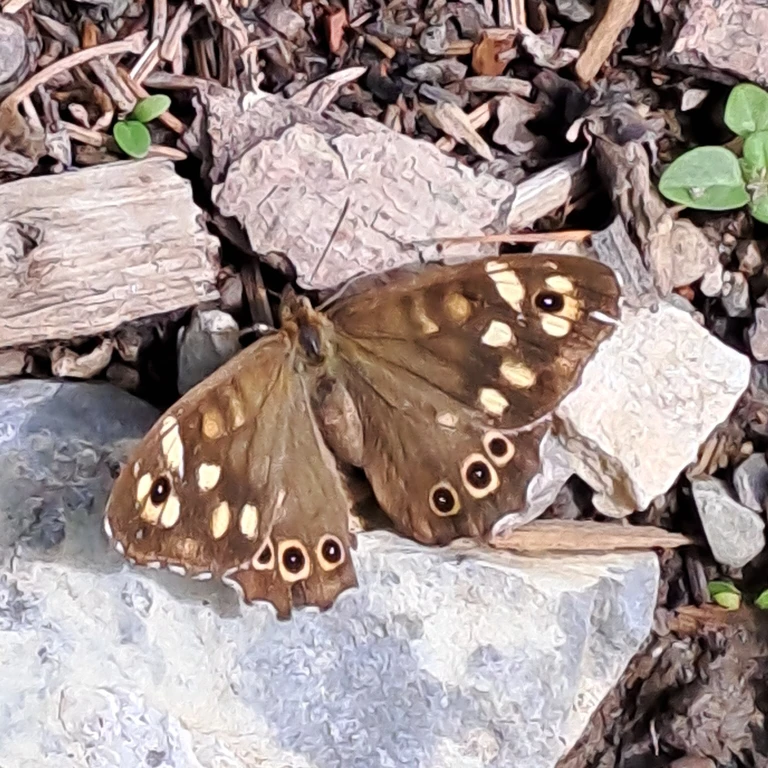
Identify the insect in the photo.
Pararge aegeria
